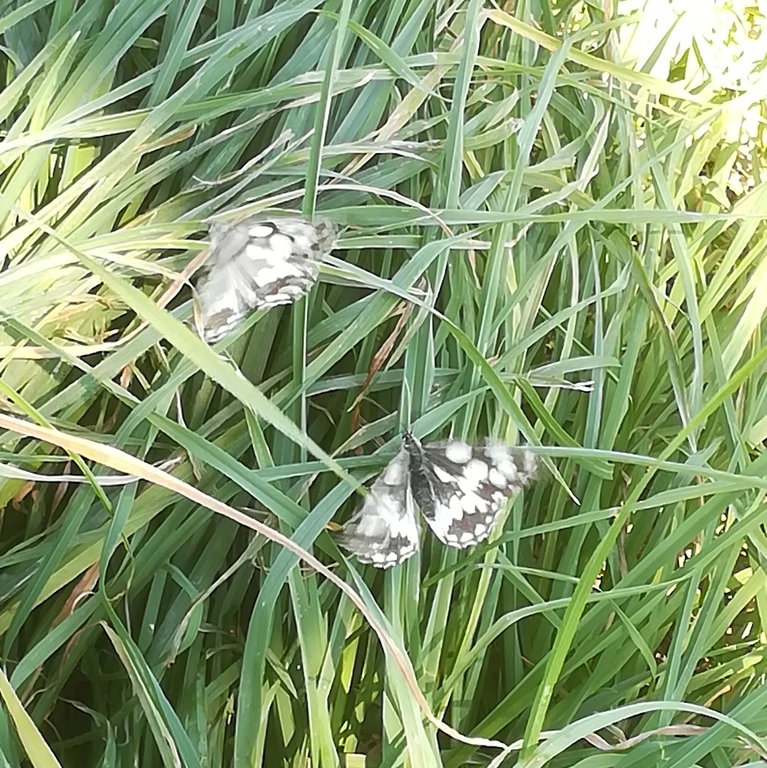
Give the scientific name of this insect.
Melanargia galathea
